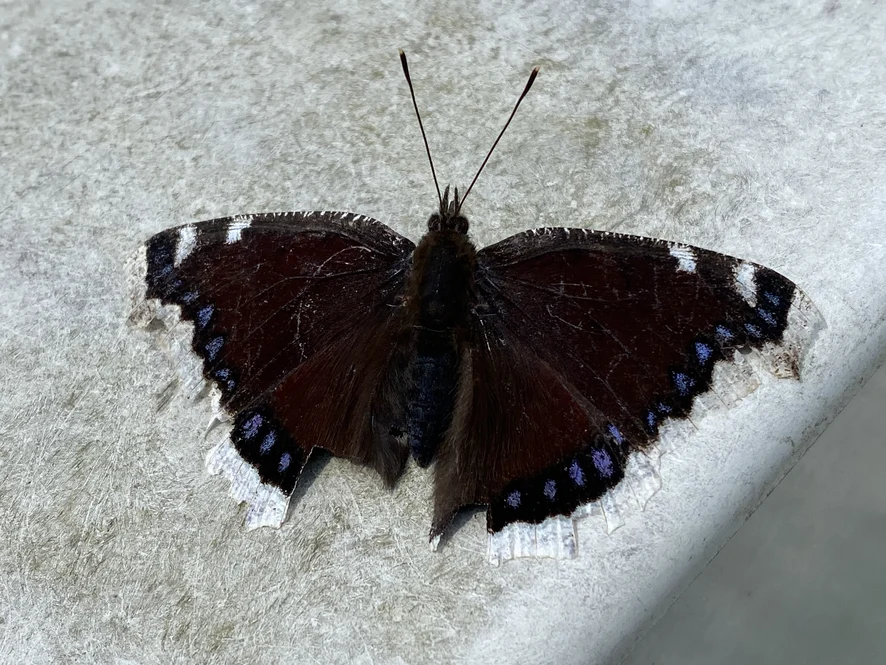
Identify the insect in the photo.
Nymphalis antiopa
